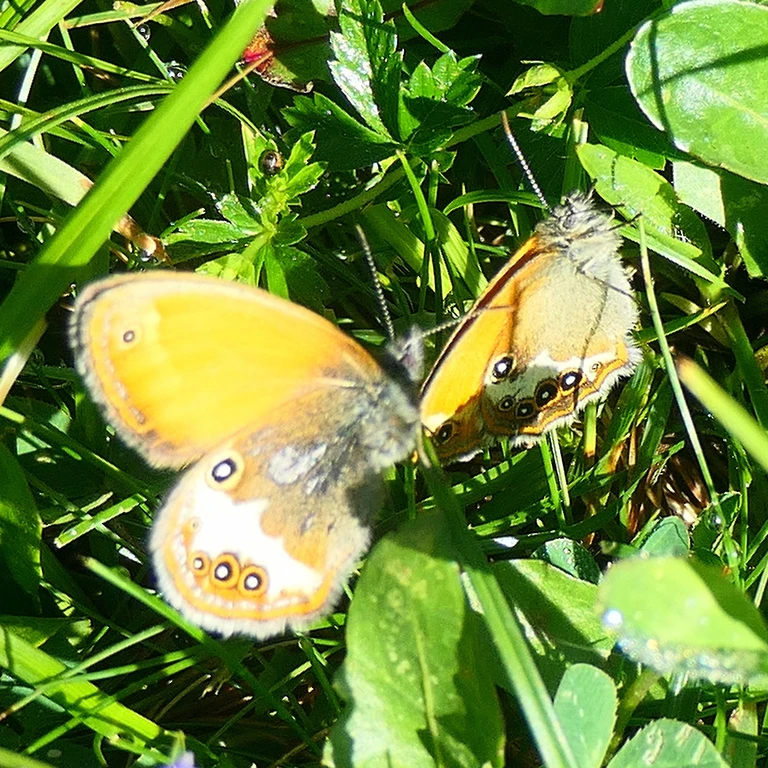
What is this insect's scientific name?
Coenonympha arcania
